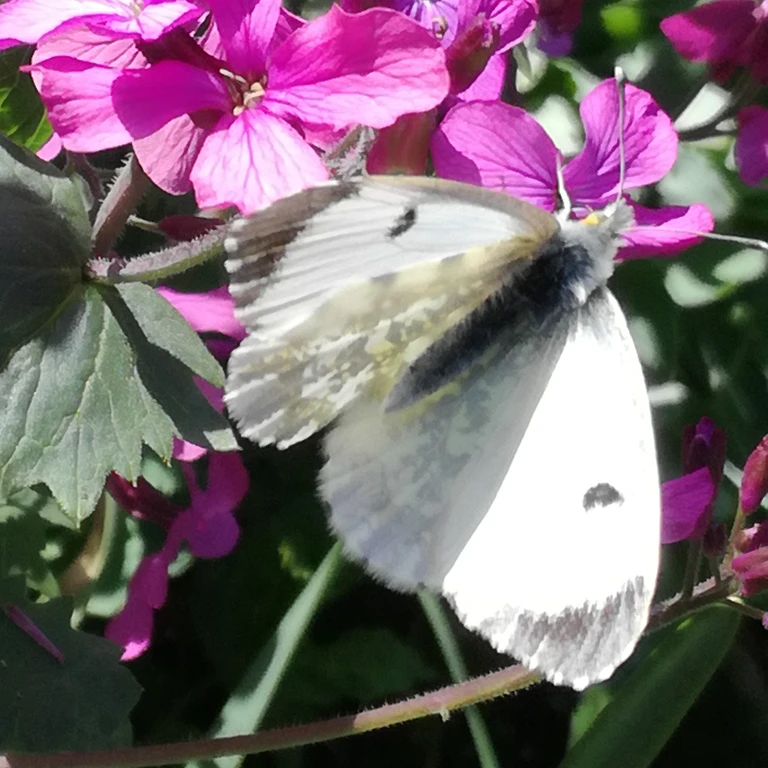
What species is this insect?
Anthocharis cardamines
